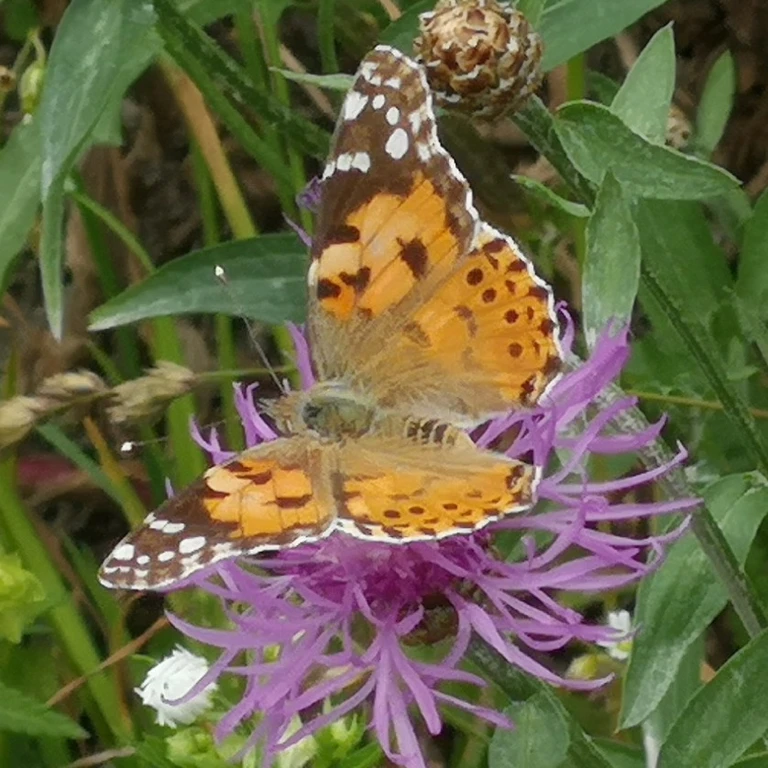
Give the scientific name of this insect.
Vanessa cardui
